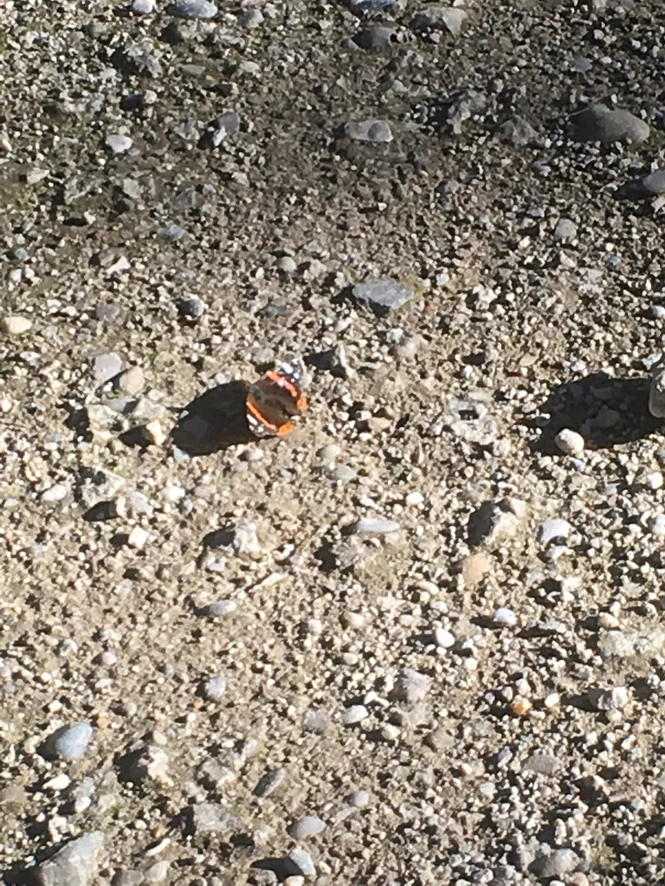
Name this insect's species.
Vanessa atalanta
